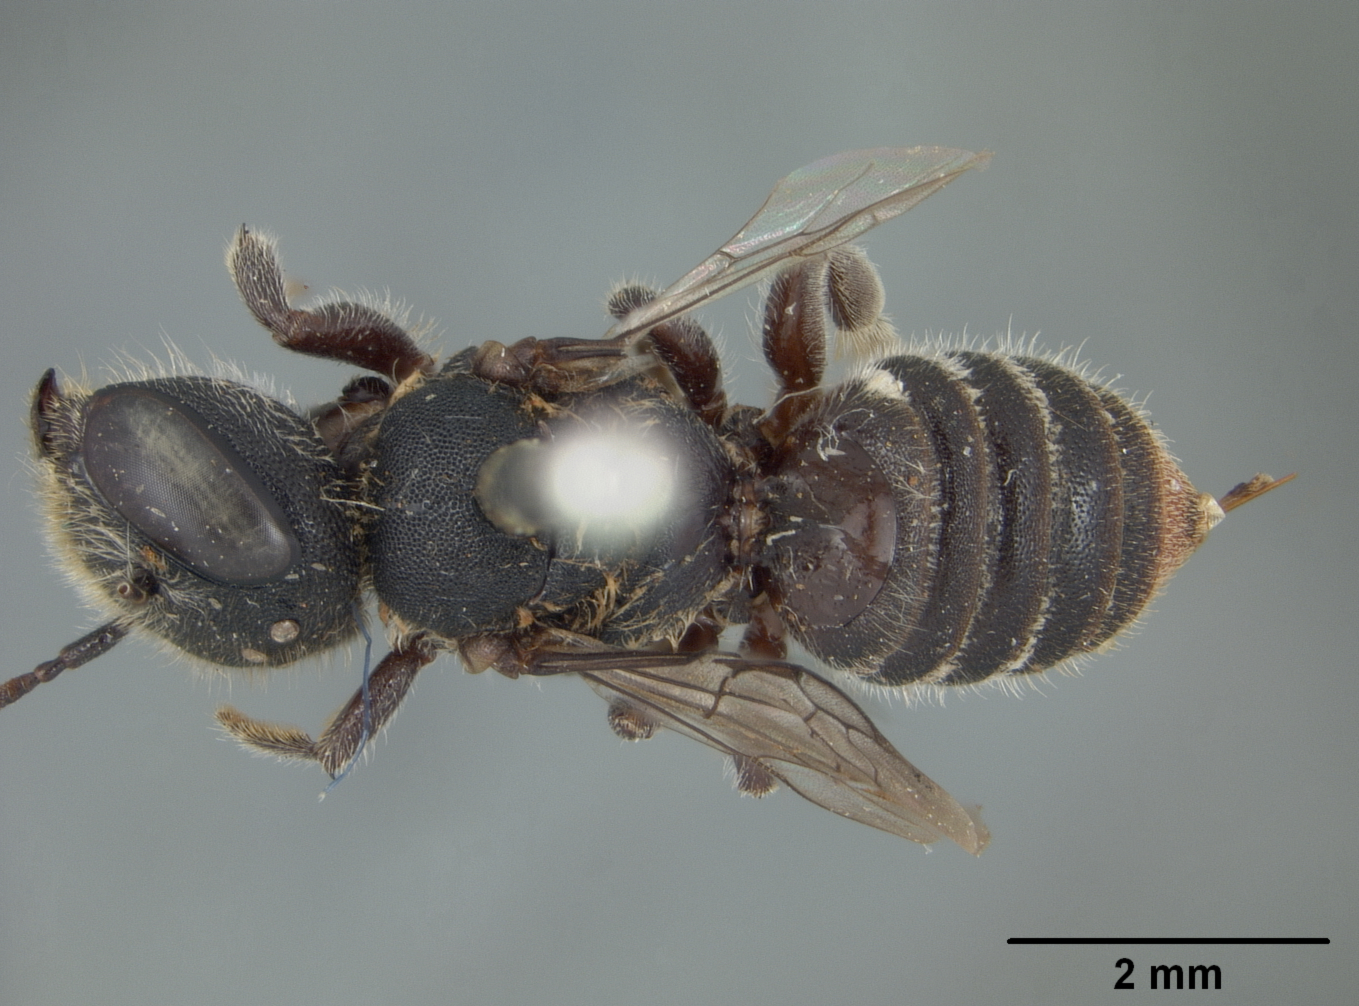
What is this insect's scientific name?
Megachile fultoni
